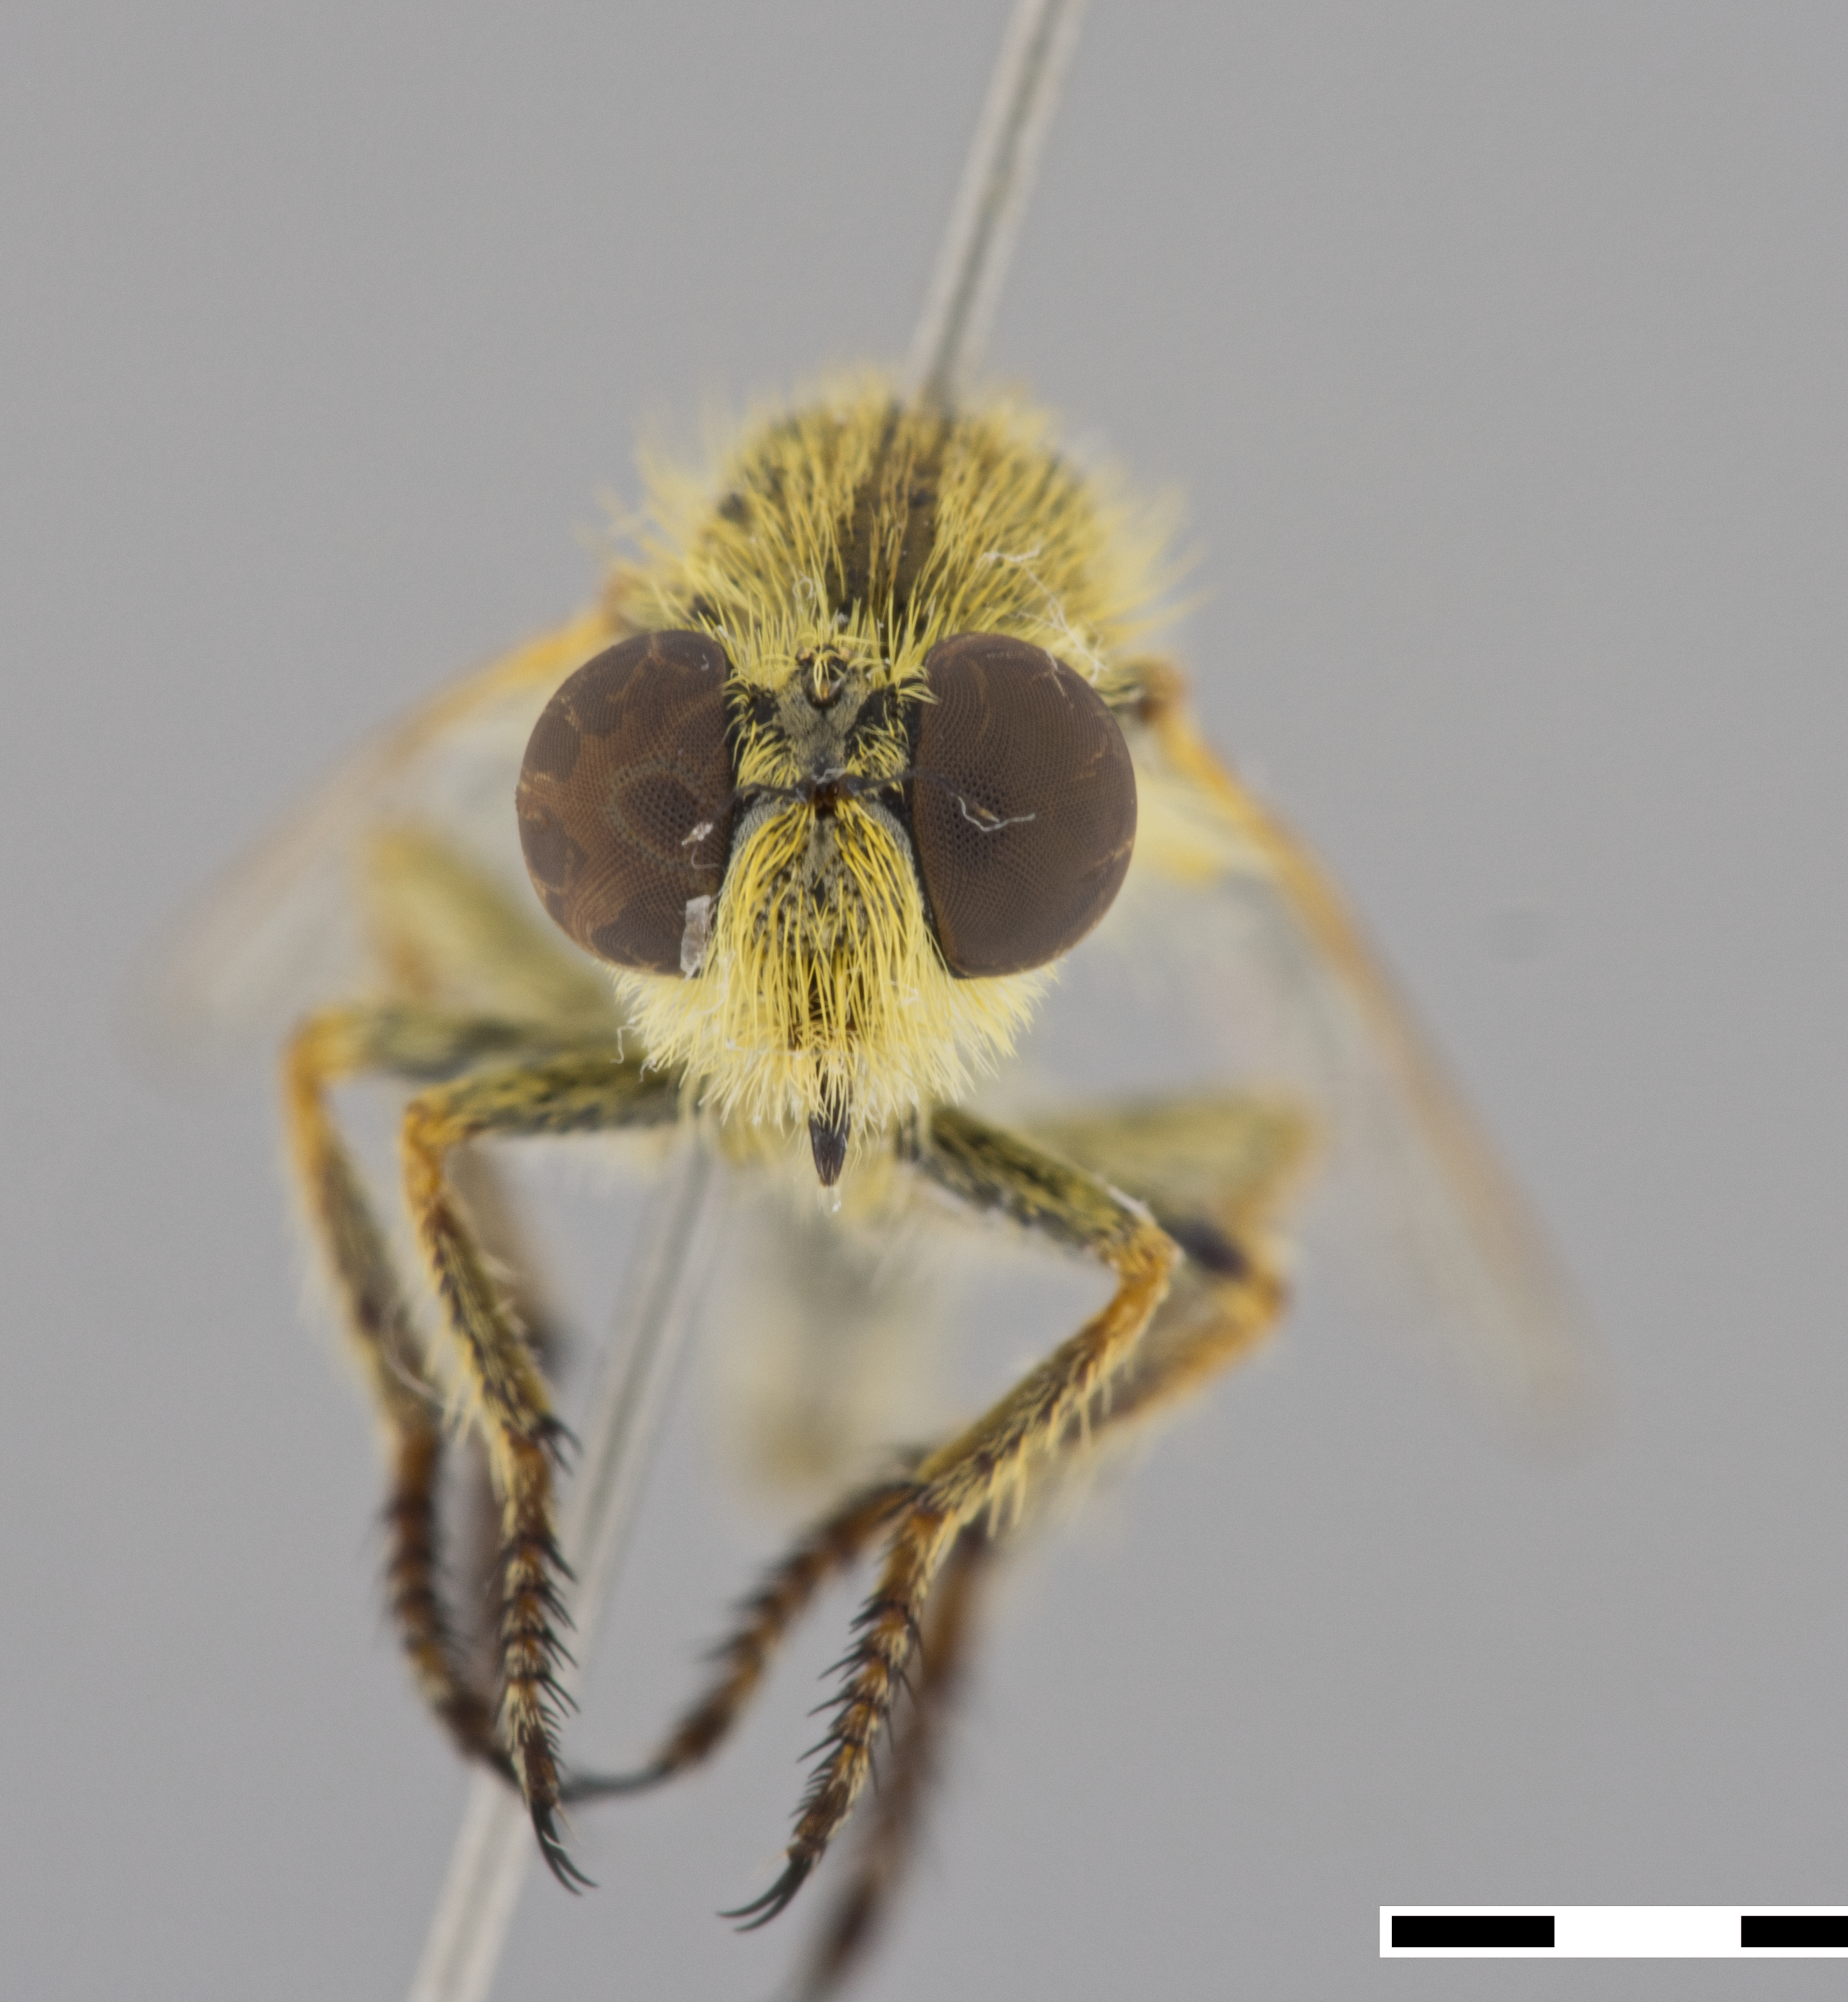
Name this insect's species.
Sporadothrix gracilis
